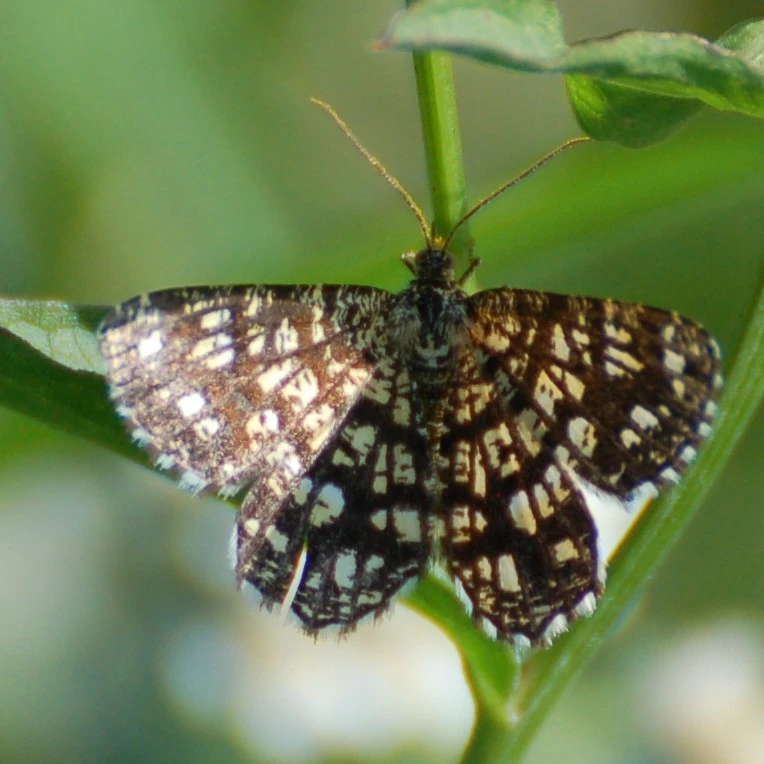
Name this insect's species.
Chiasmia clathrata
